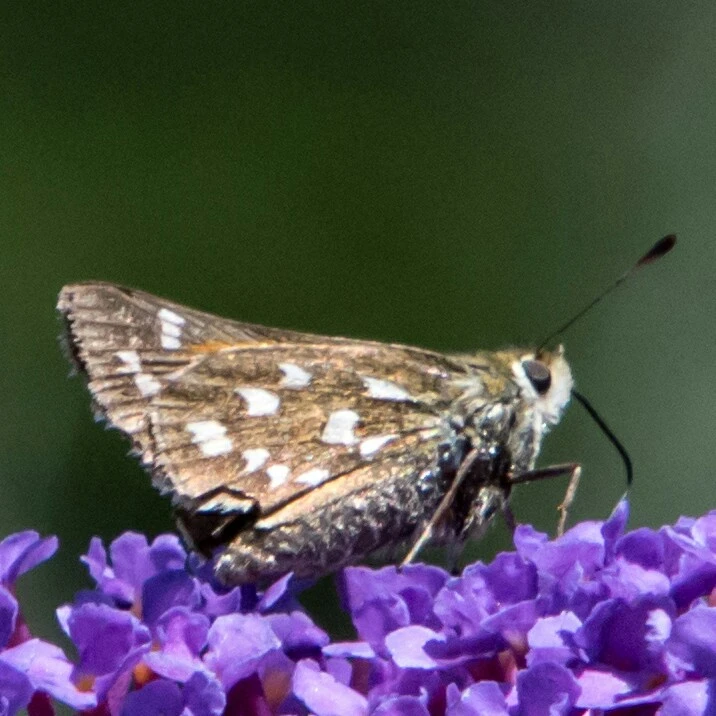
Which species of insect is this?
Hesperia comma
